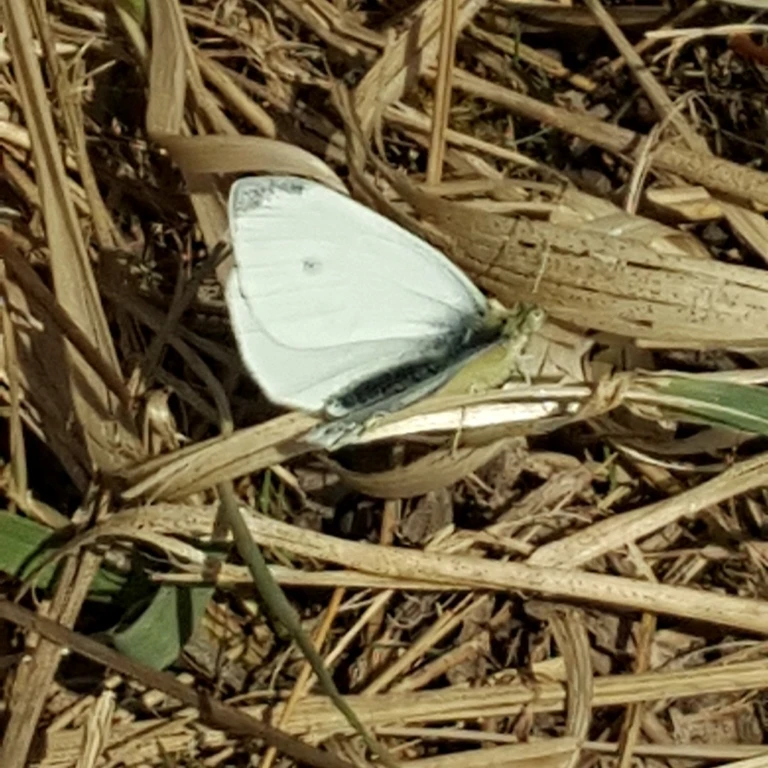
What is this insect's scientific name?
Pieris rapae
